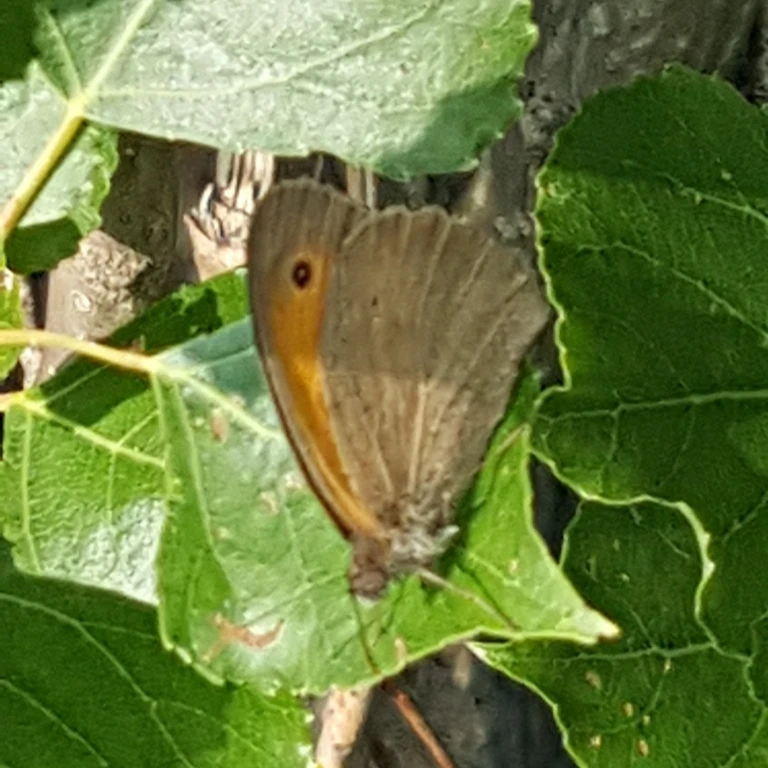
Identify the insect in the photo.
Maniola jurtina
